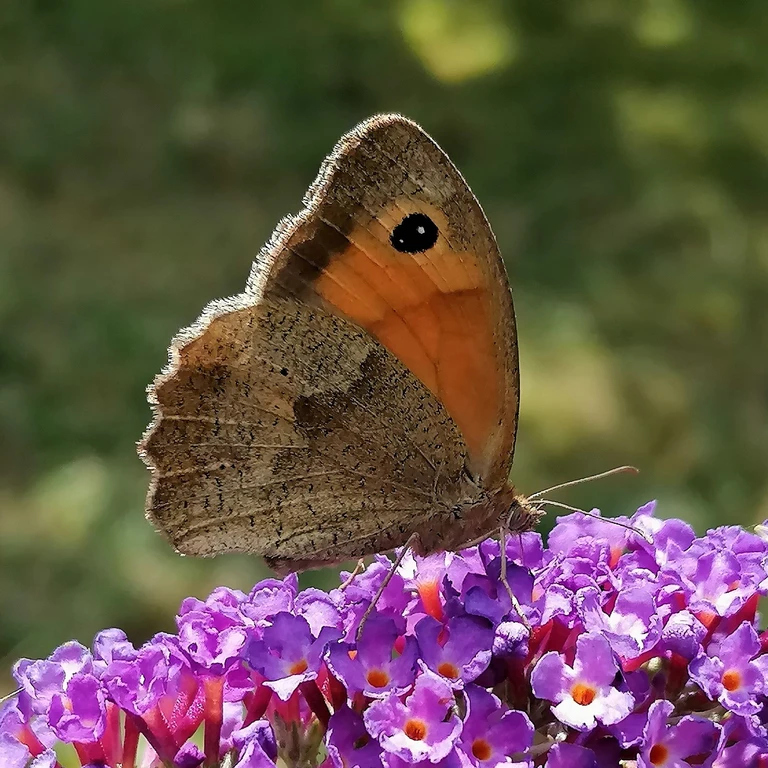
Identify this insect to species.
Maniola jurtina
